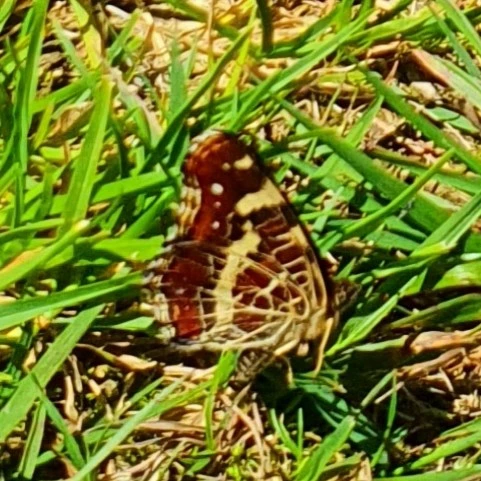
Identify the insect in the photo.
Araschnia levana
